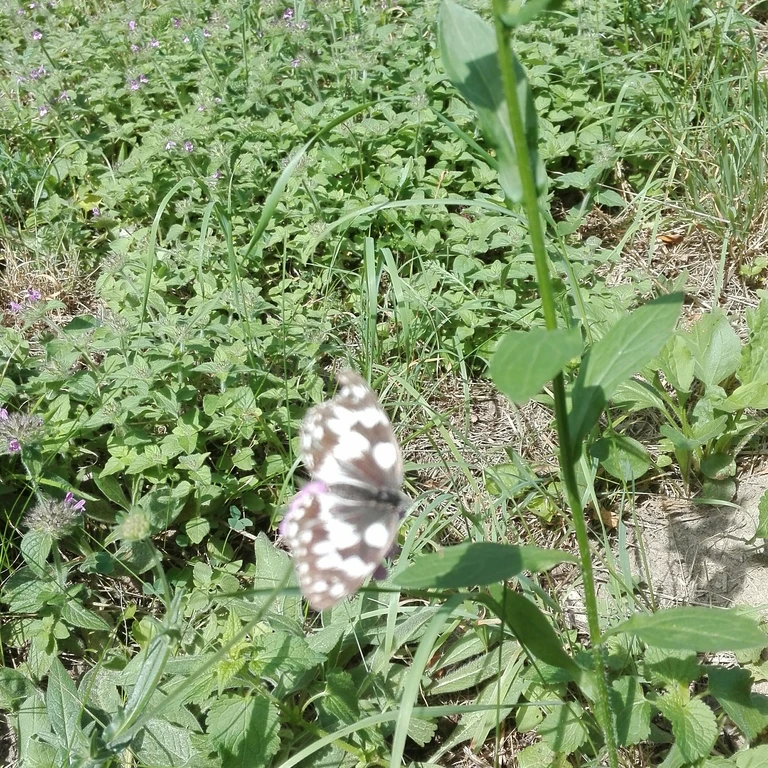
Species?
Melanargia galathea
